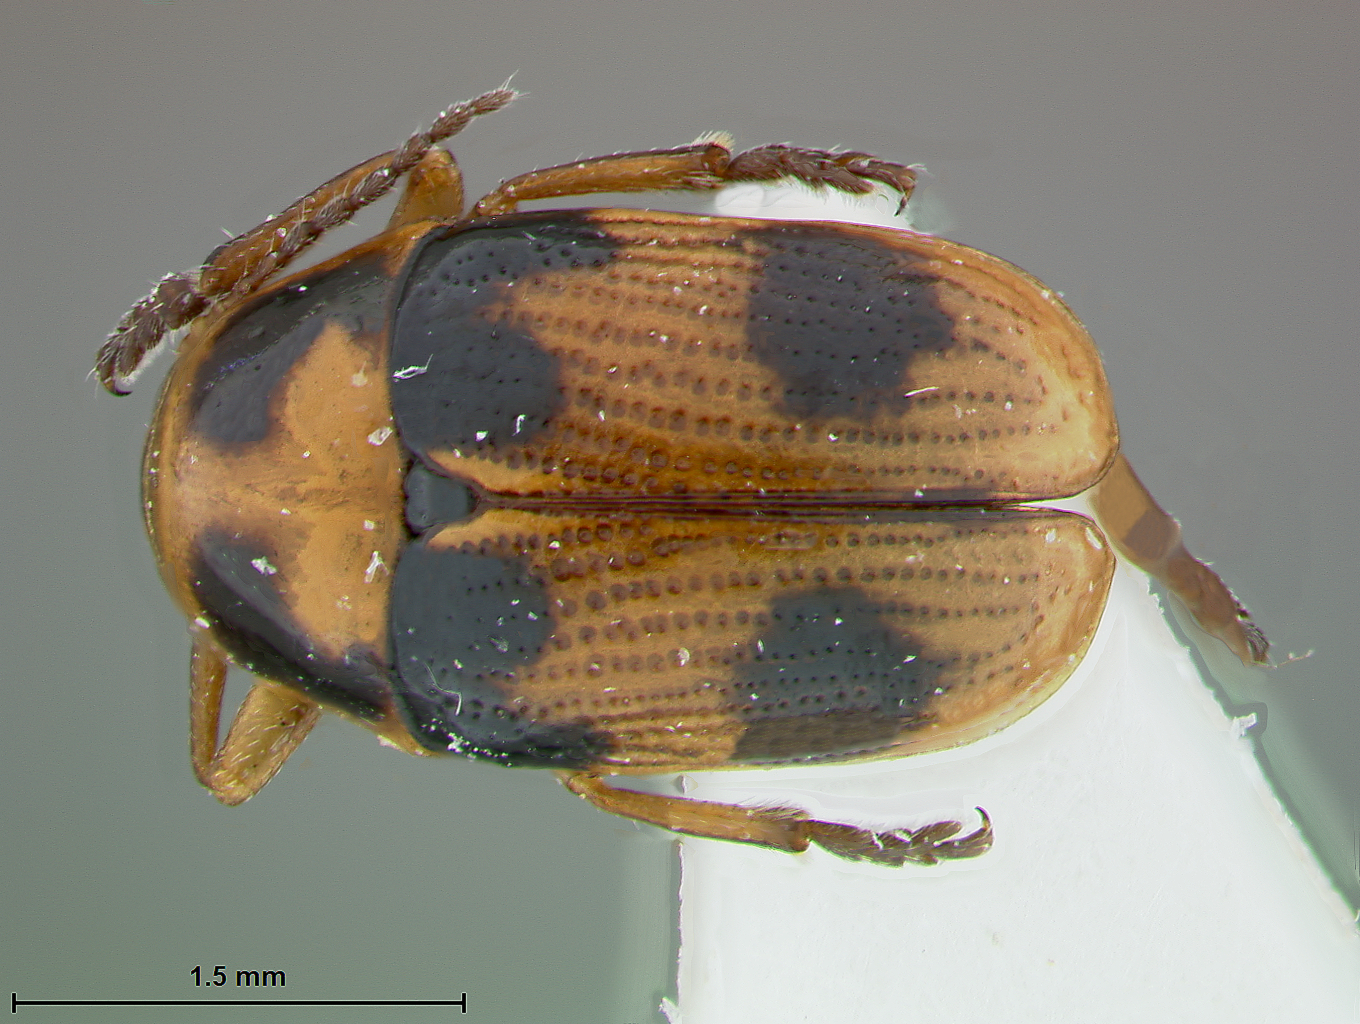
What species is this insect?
Melixanthus notabilis
